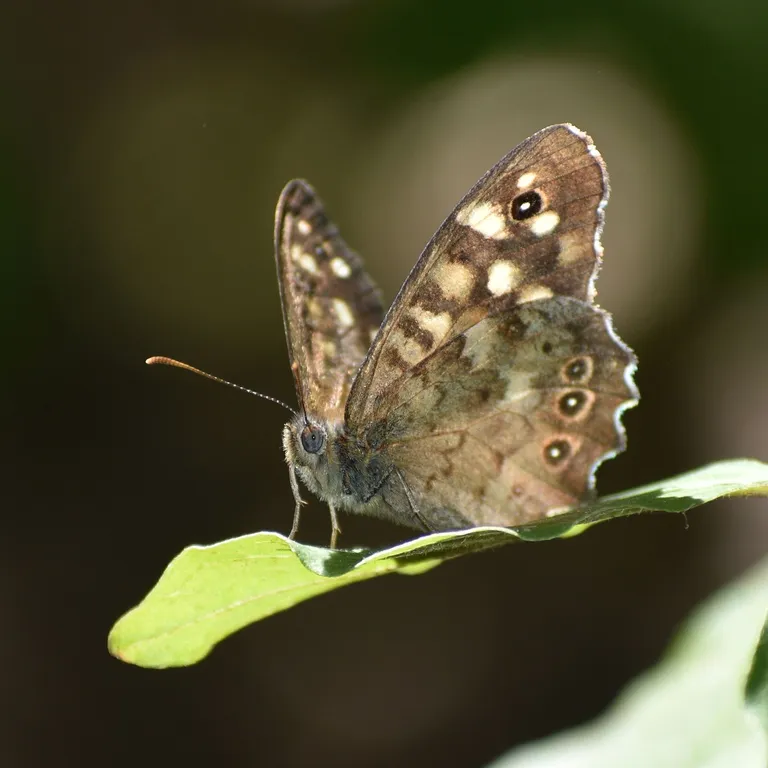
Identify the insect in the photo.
Pararge aegeria
